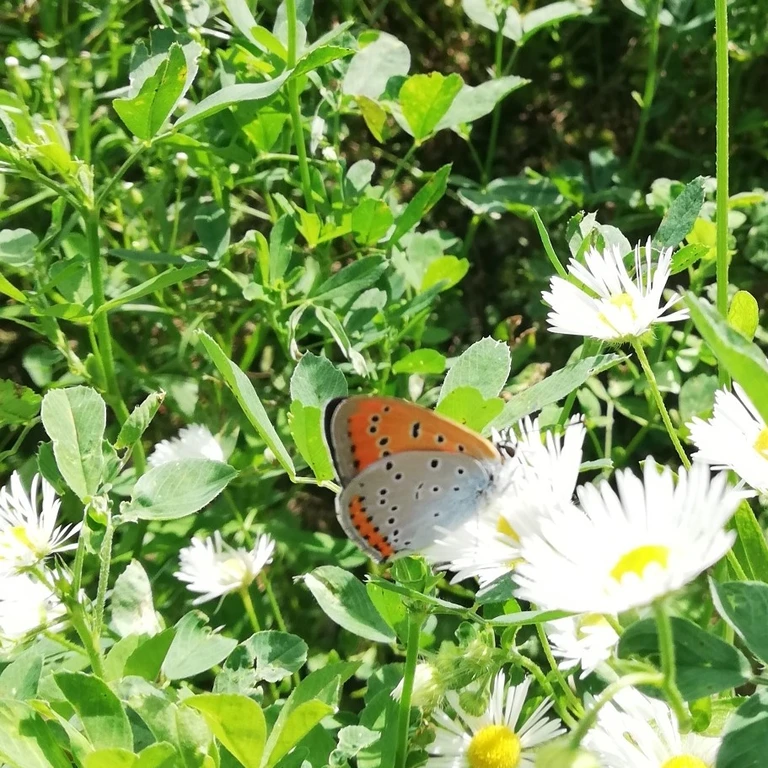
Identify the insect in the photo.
Lycaena dispar
